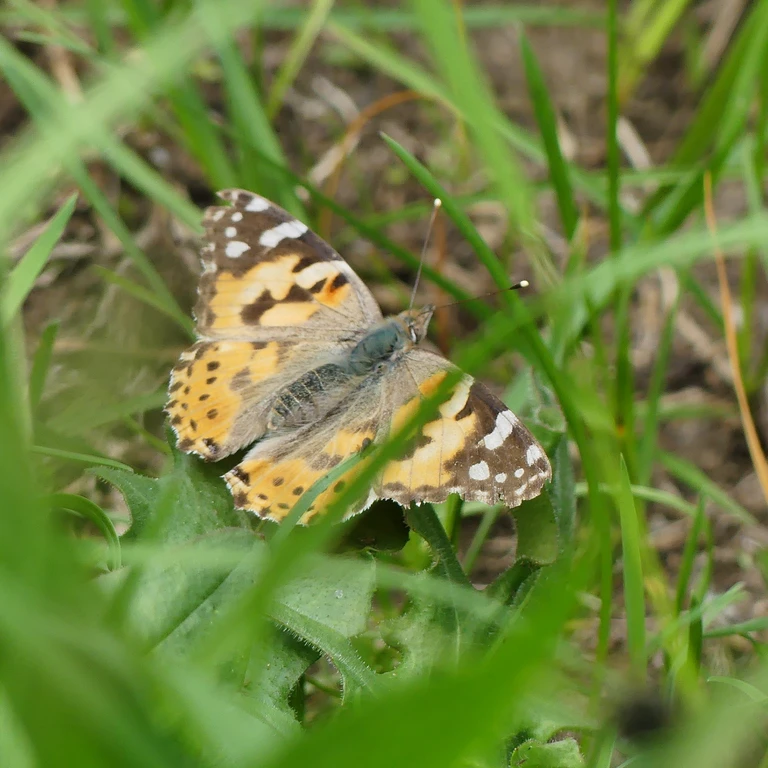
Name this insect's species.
Vanessa cardui
